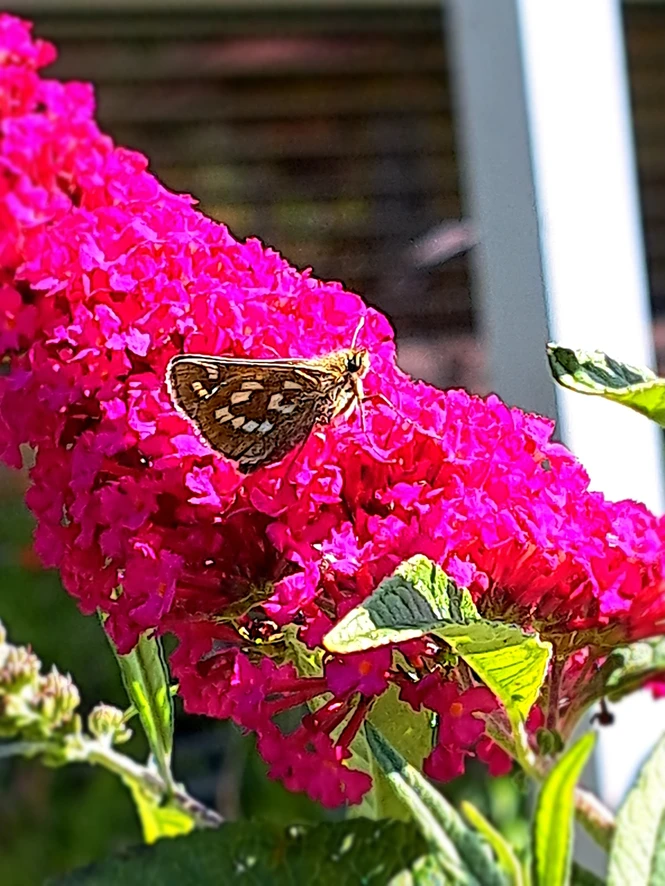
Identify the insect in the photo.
Hesperia comma
